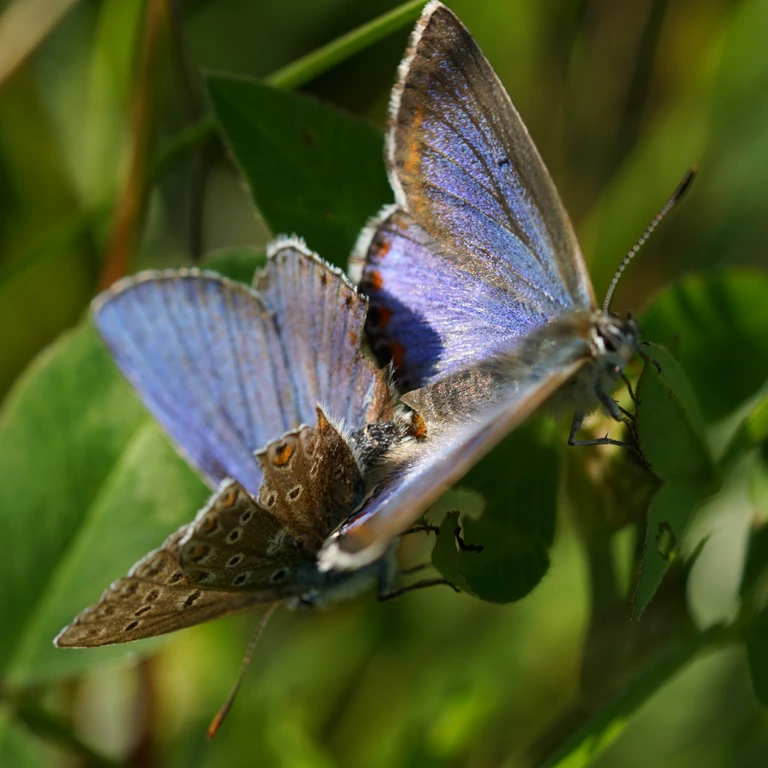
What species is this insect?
Lysandra bellargus
